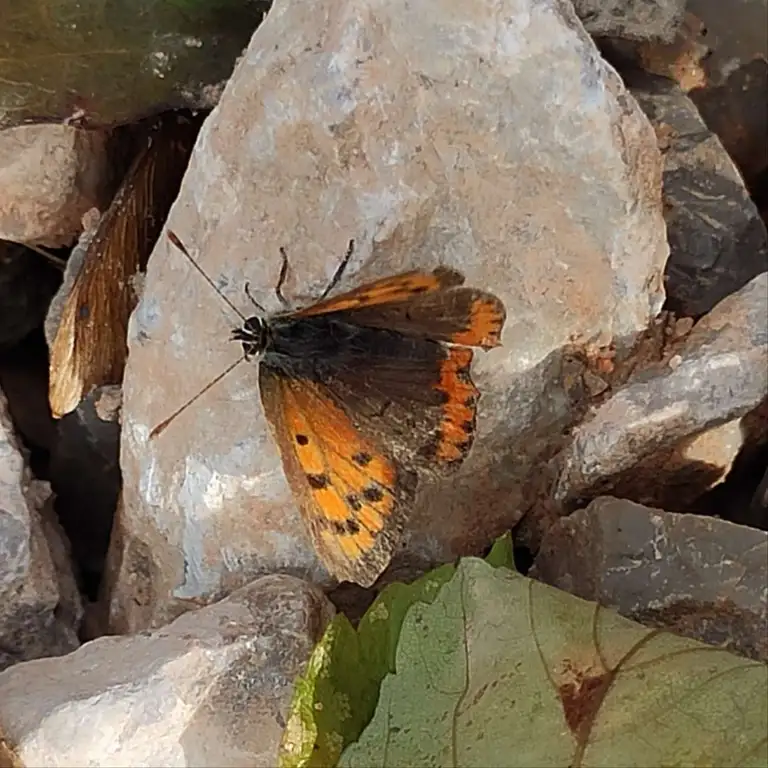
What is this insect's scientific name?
Lycaena phlaeas
